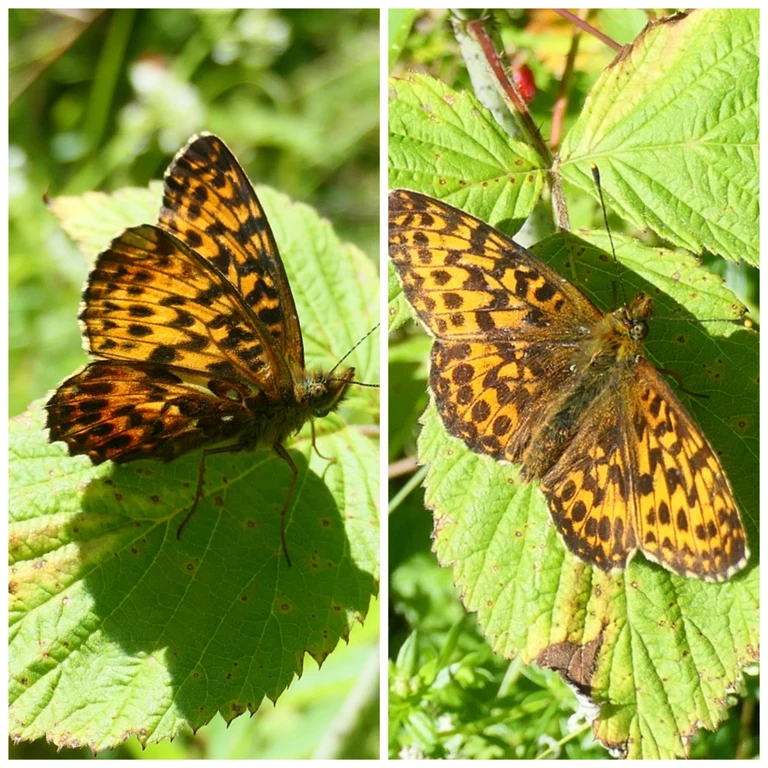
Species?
Boloria titania
